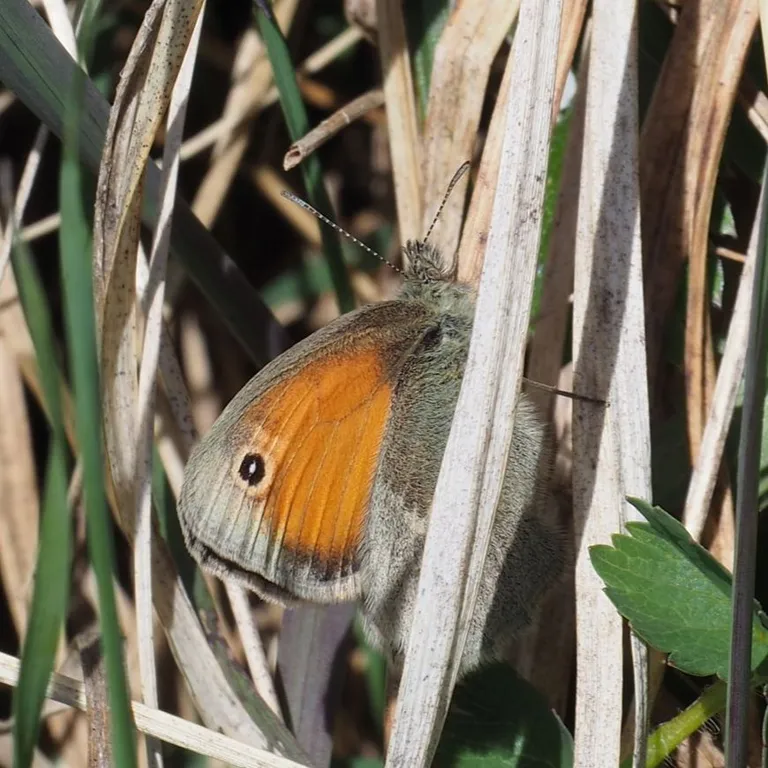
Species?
Coenonympha pamphilus
